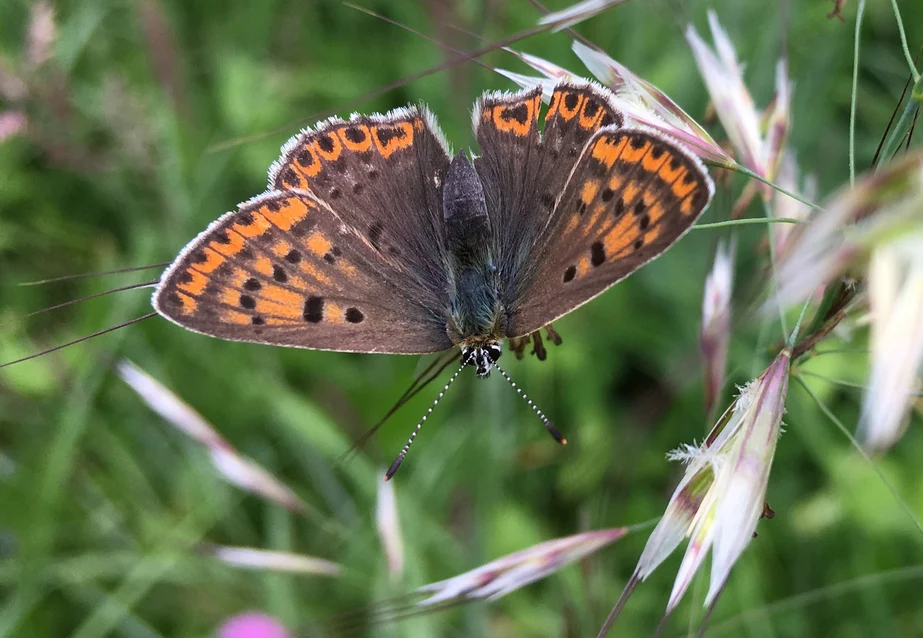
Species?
Lycaena tityrus (also Loweia tityrus)
